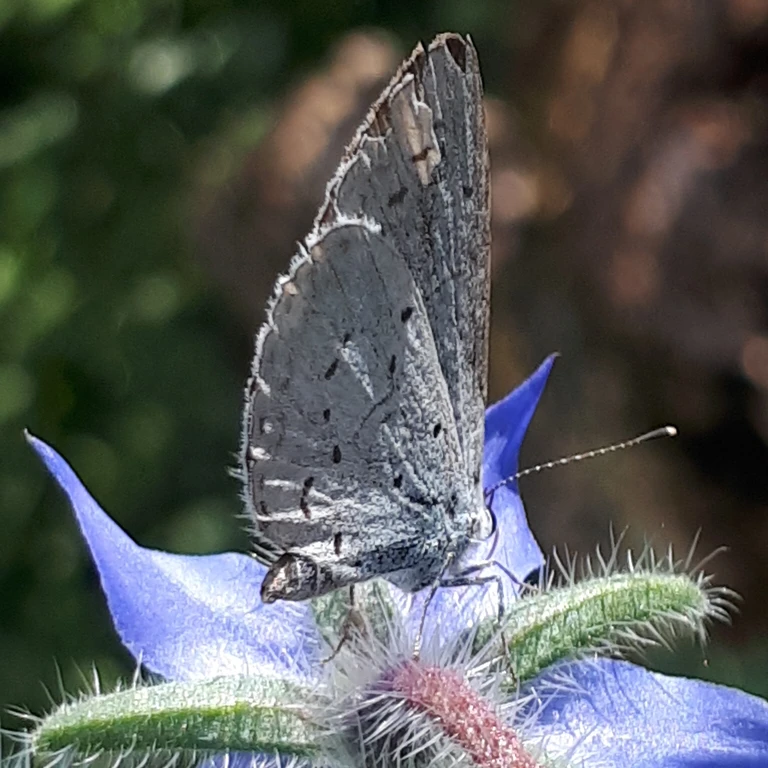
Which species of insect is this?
Celastrina argiolus
